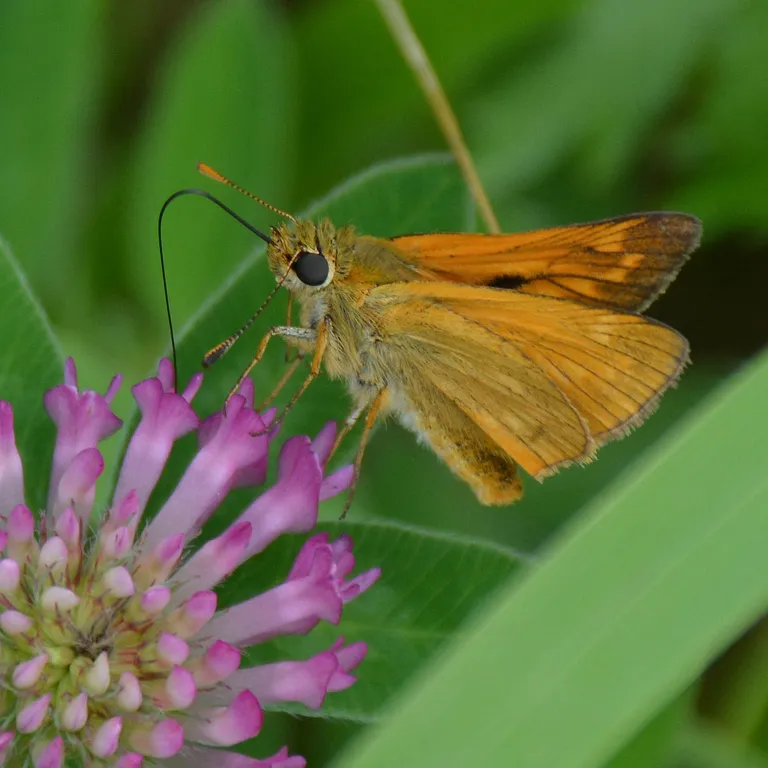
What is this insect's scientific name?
Ochlodes sylvanus (also Ochlodes venata)
